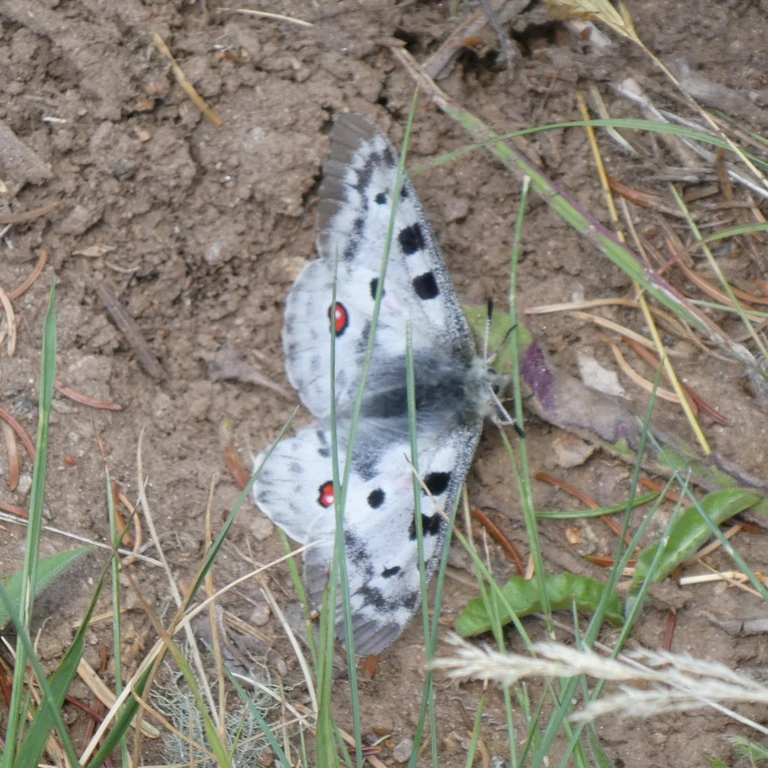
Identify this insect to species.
Parnassius apollo
